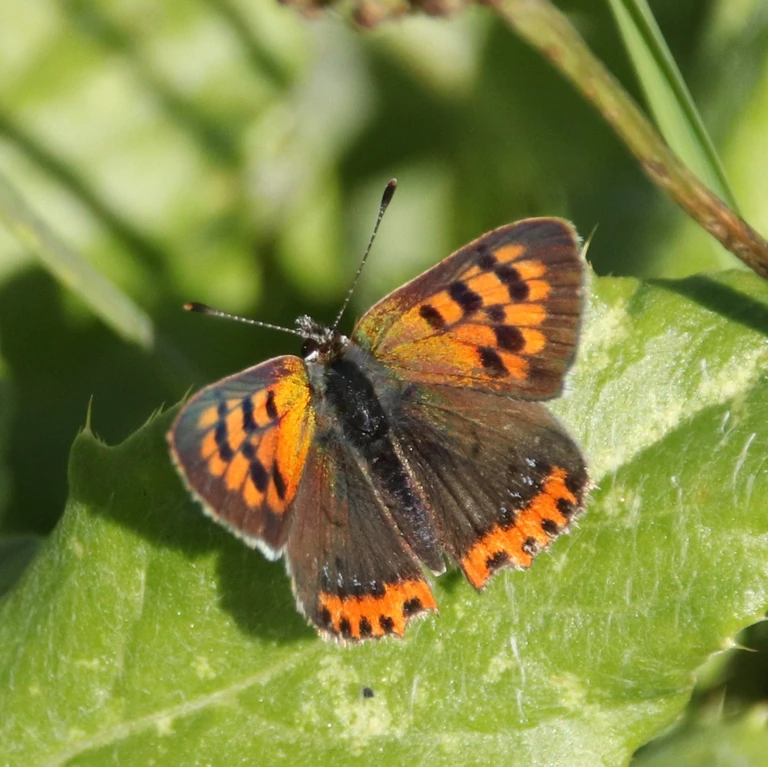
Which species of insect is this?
Lycaena phlaeas
